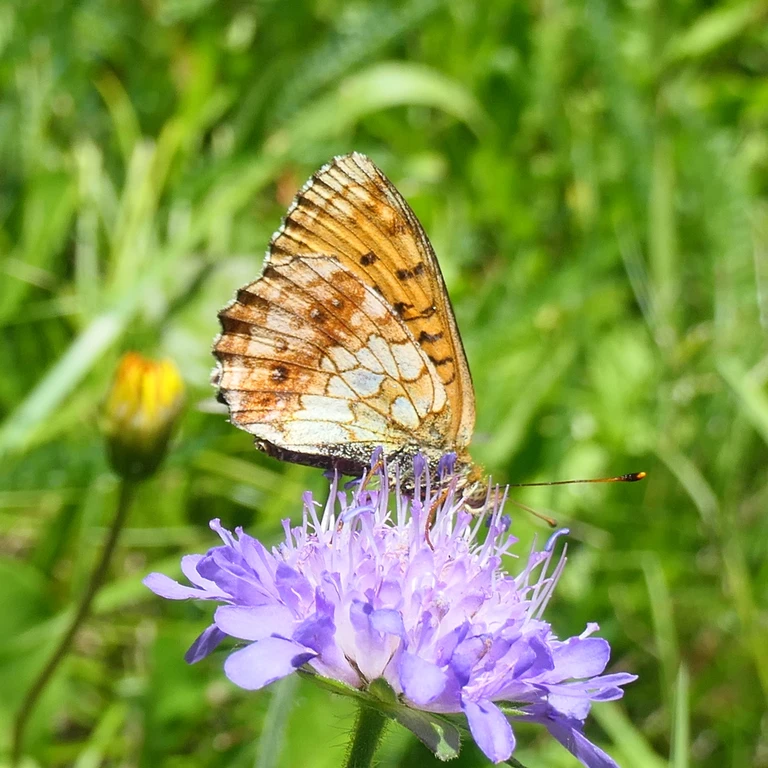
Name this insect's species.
Brenthis ino
